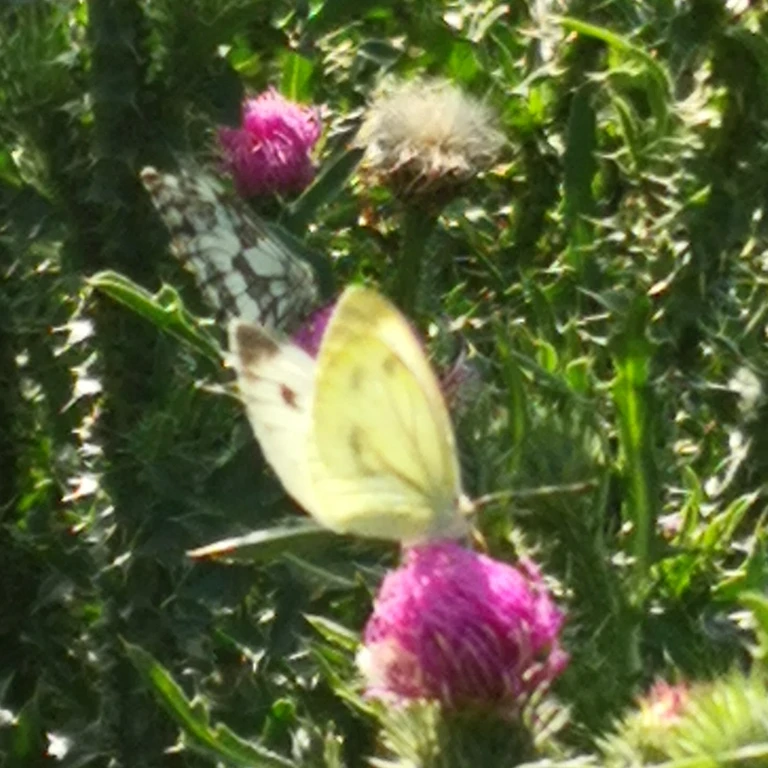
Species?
Pieris napi
